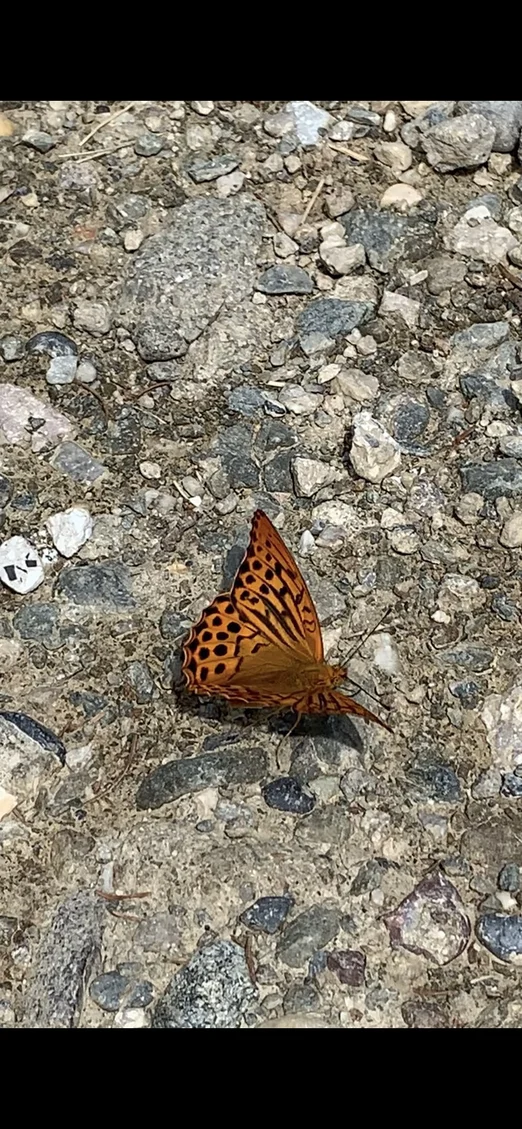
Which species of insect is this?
Argynnis paphia
